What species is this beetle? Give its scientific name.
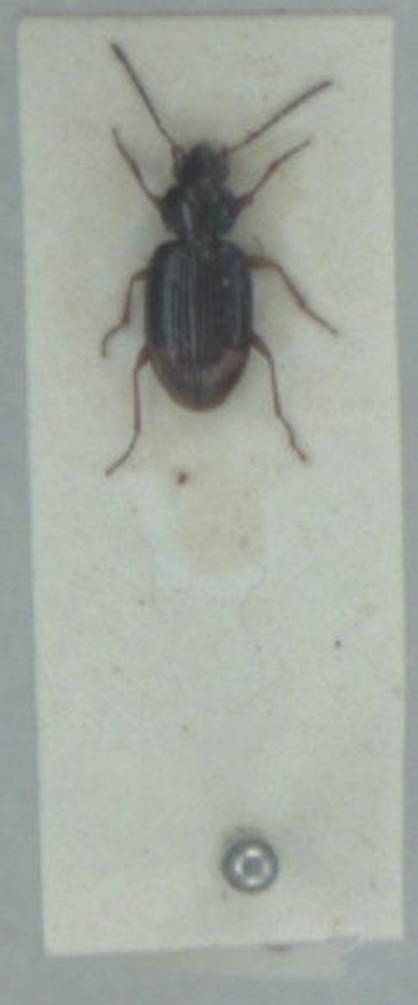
Bembidion biguttatum
